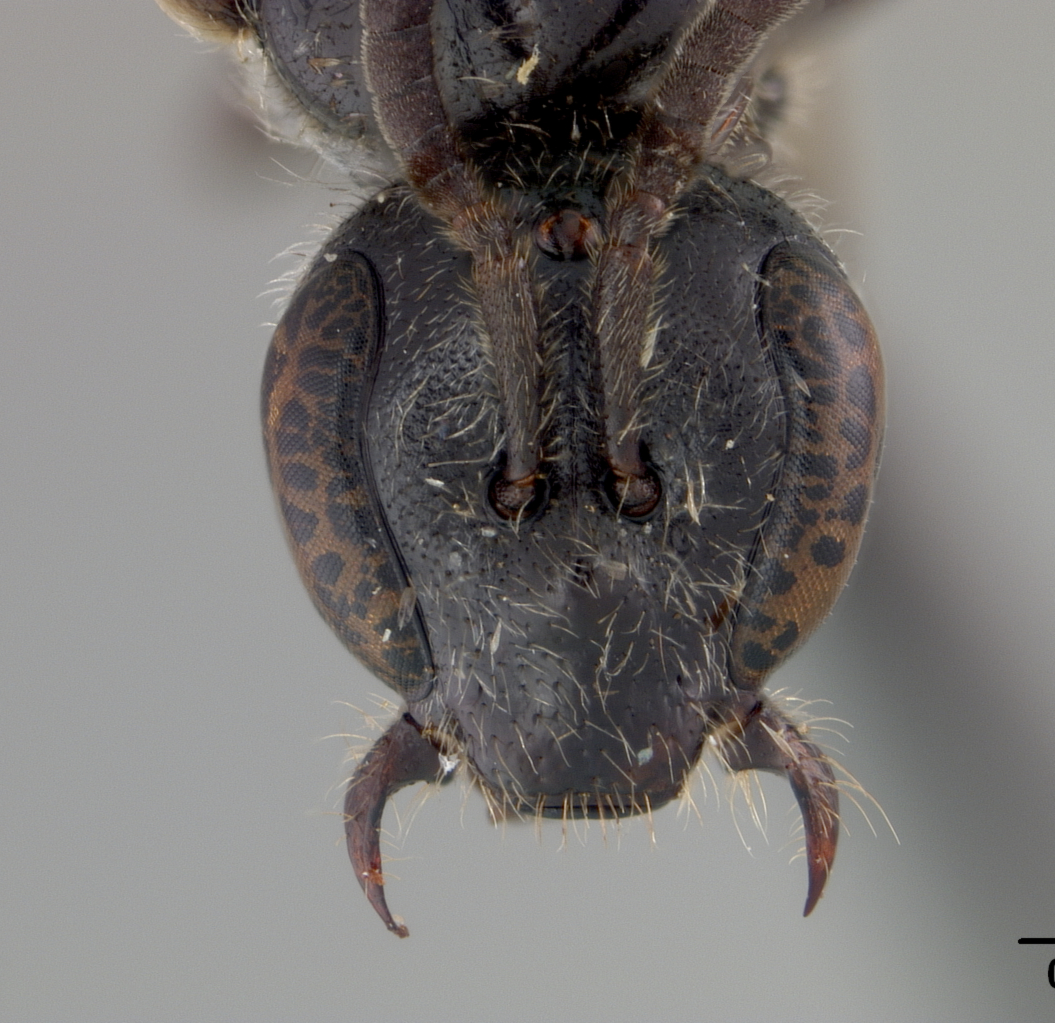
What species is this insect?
Halictus palmeri
